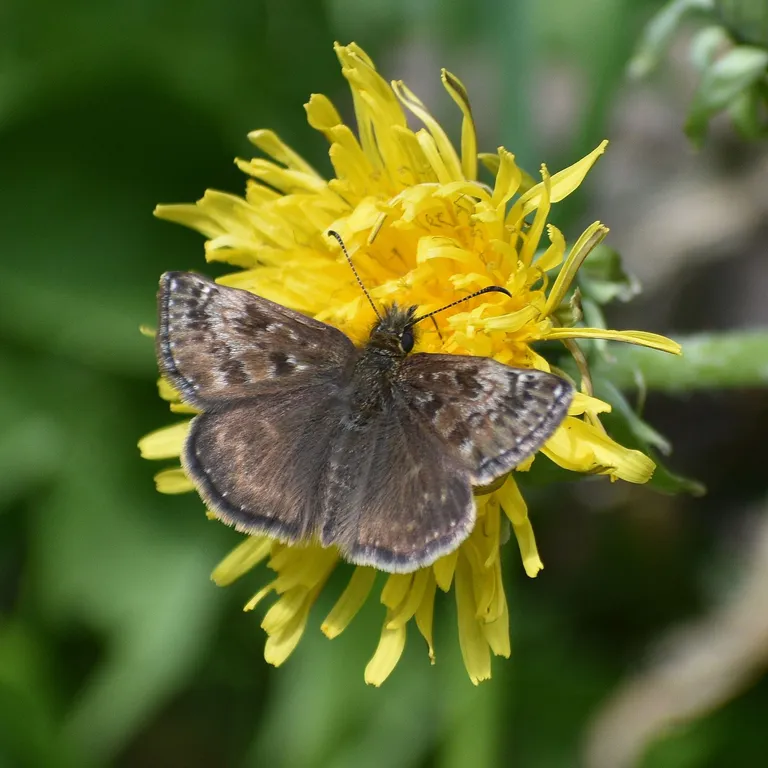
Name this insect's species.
Erynnis tages
